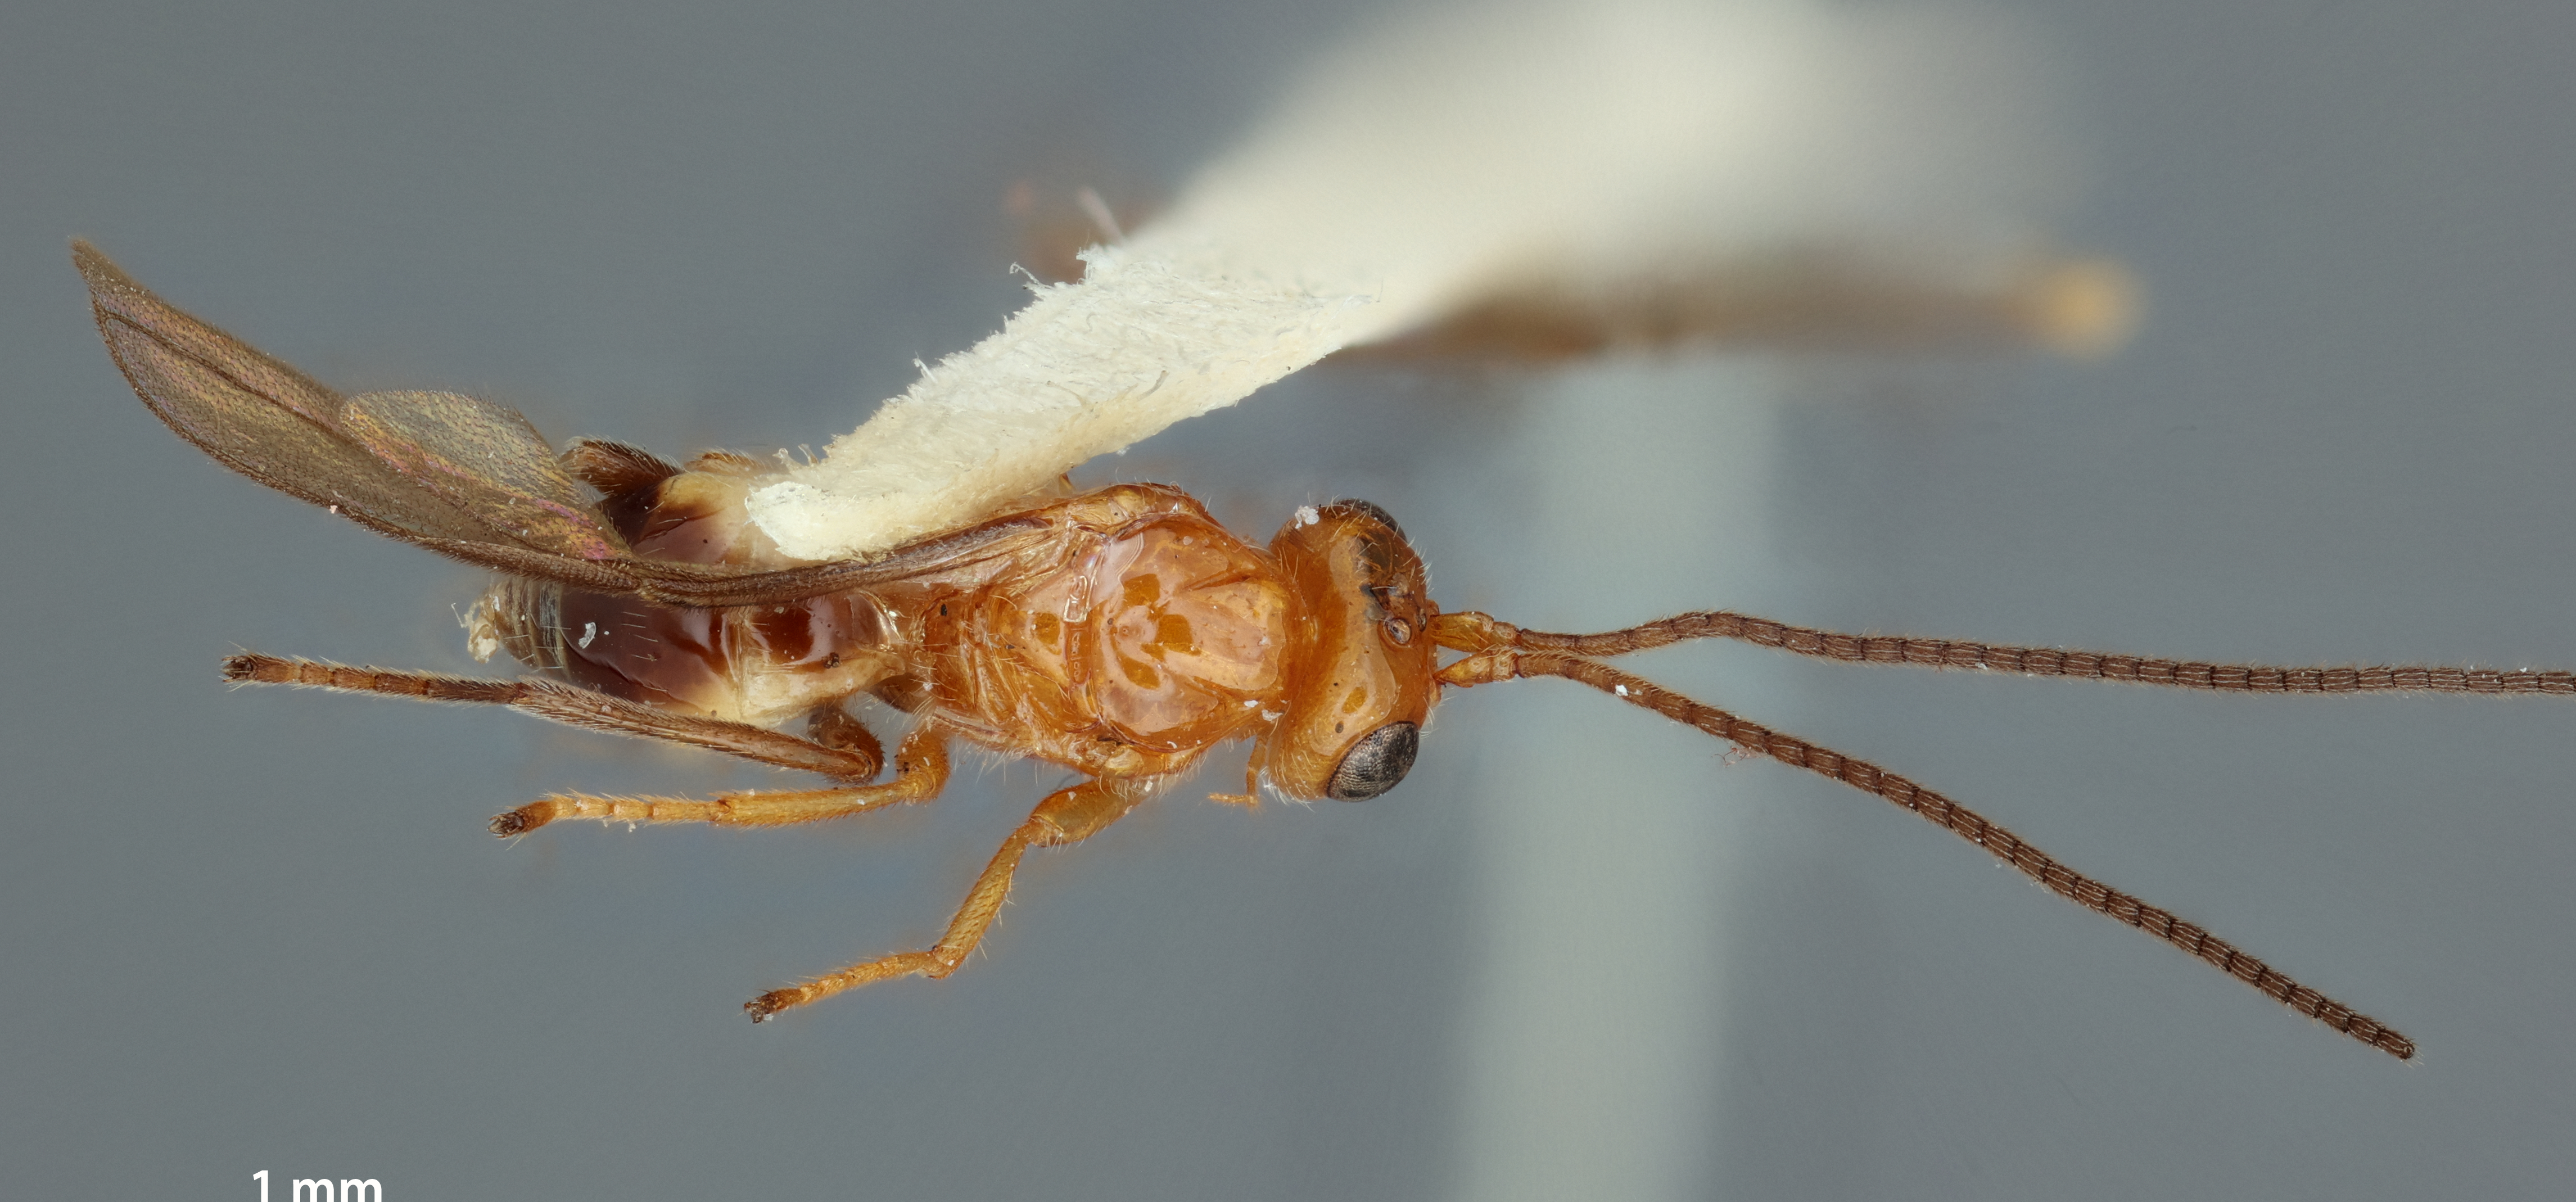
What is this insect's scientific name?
Biosteres acidusae
